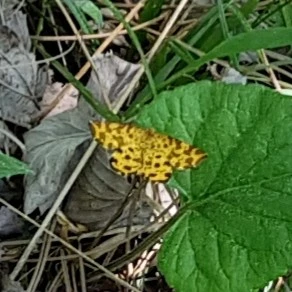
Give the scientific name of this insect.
Pseudopanthera macularia
